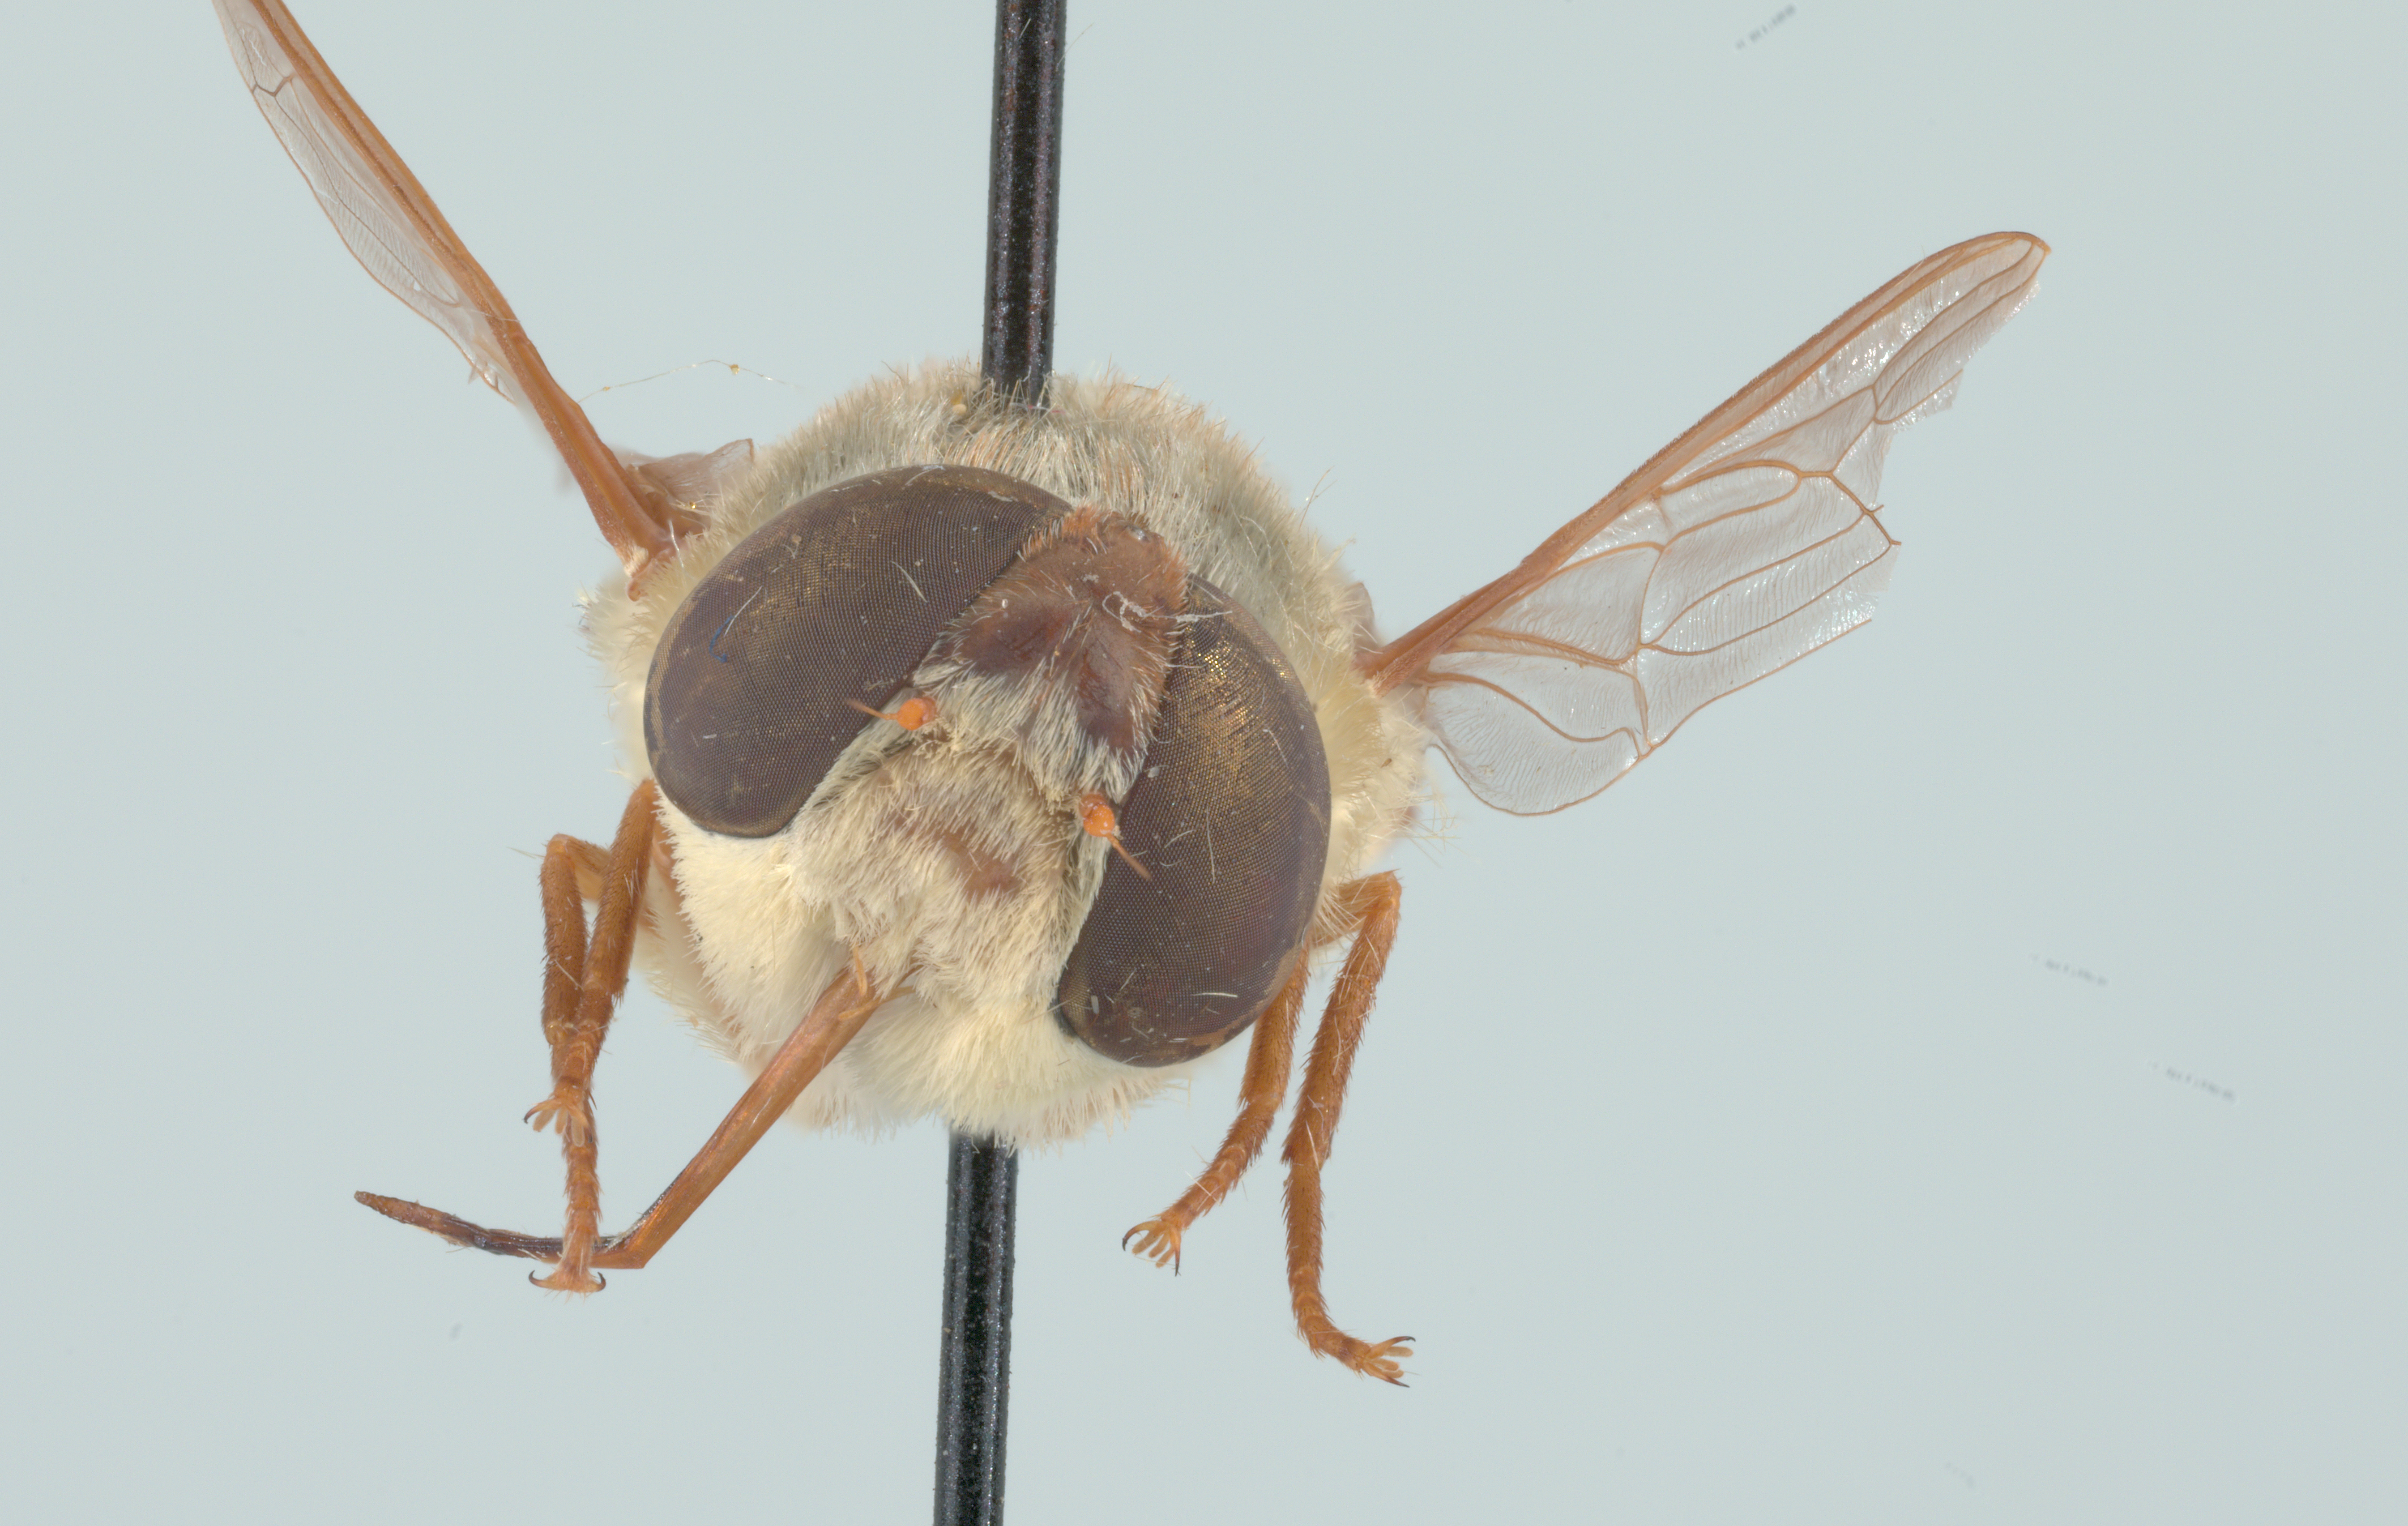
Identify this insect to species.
Neorhynchocephalus volaticus
